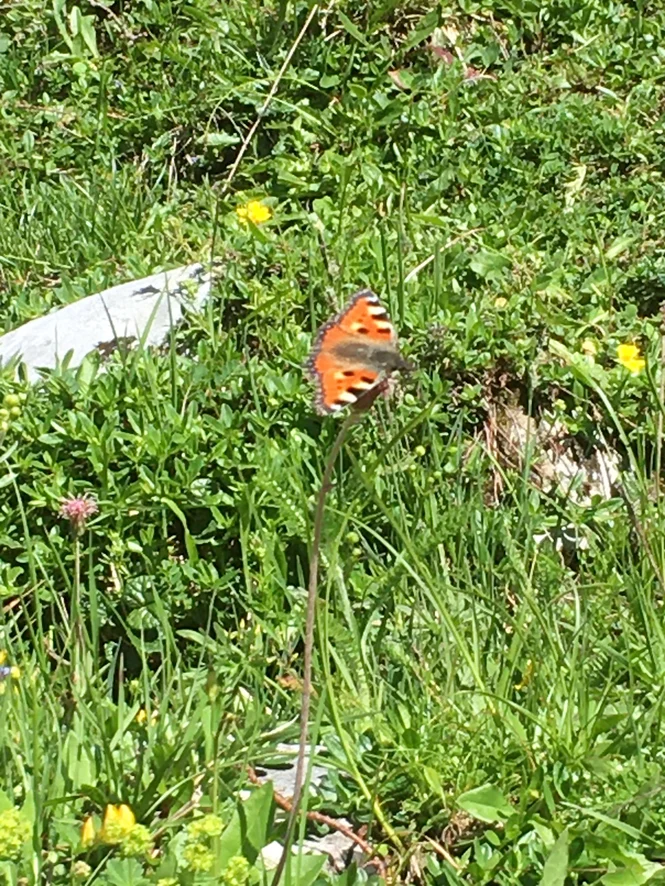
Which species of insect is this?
Aglais urticae
